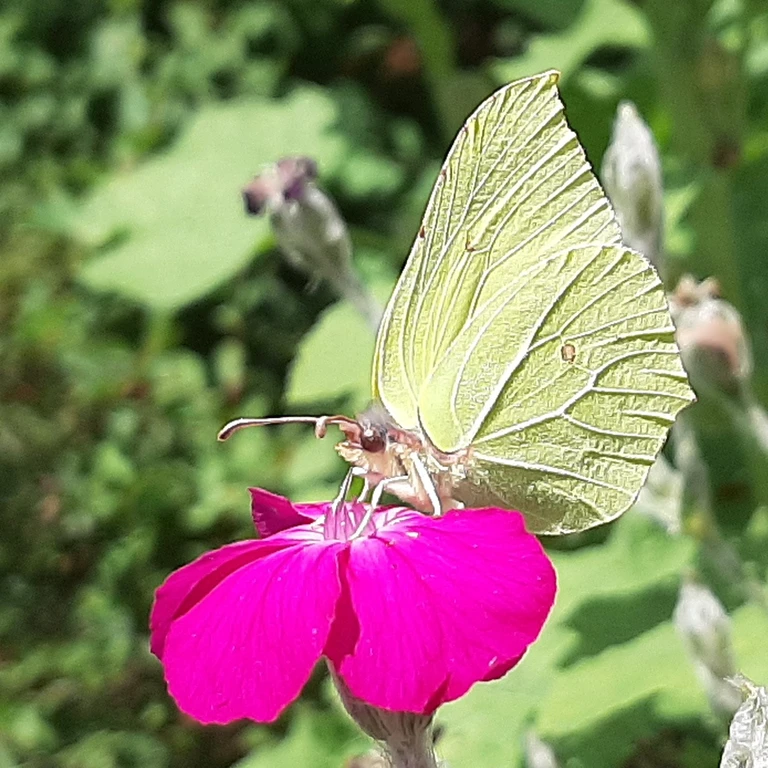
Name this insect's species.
Gonepteryx rhamni
